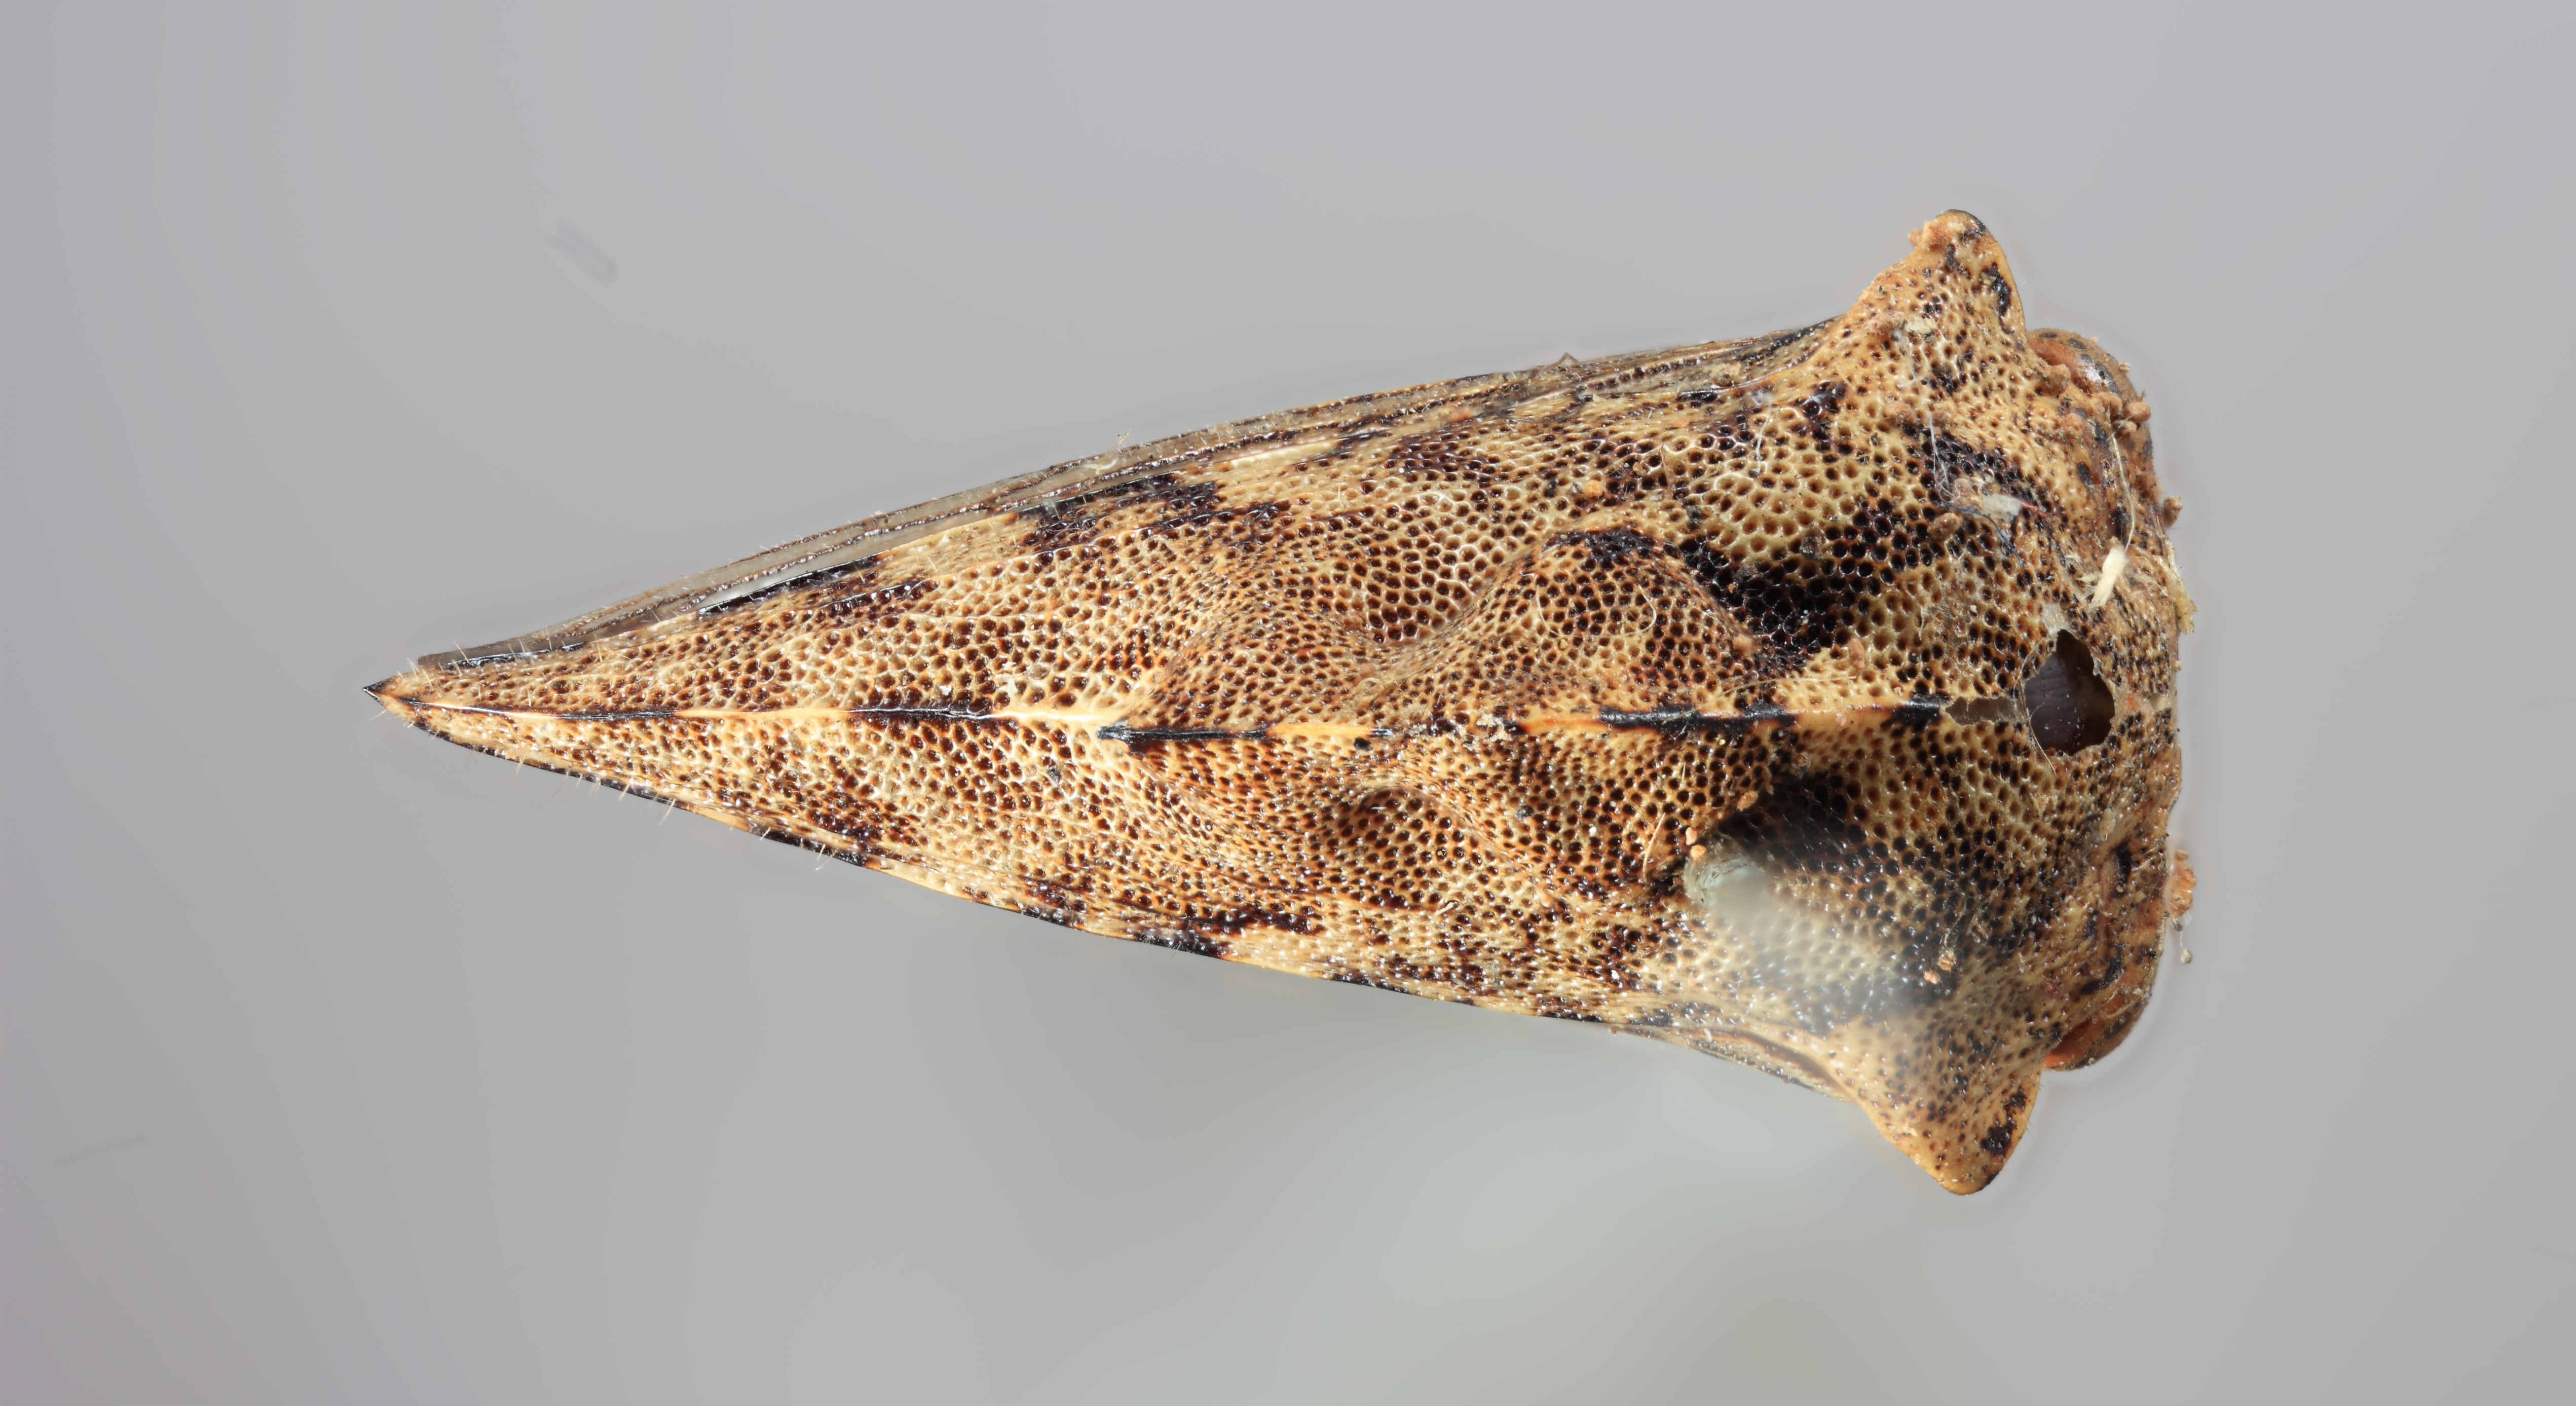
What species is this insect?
Telamona irrorata
